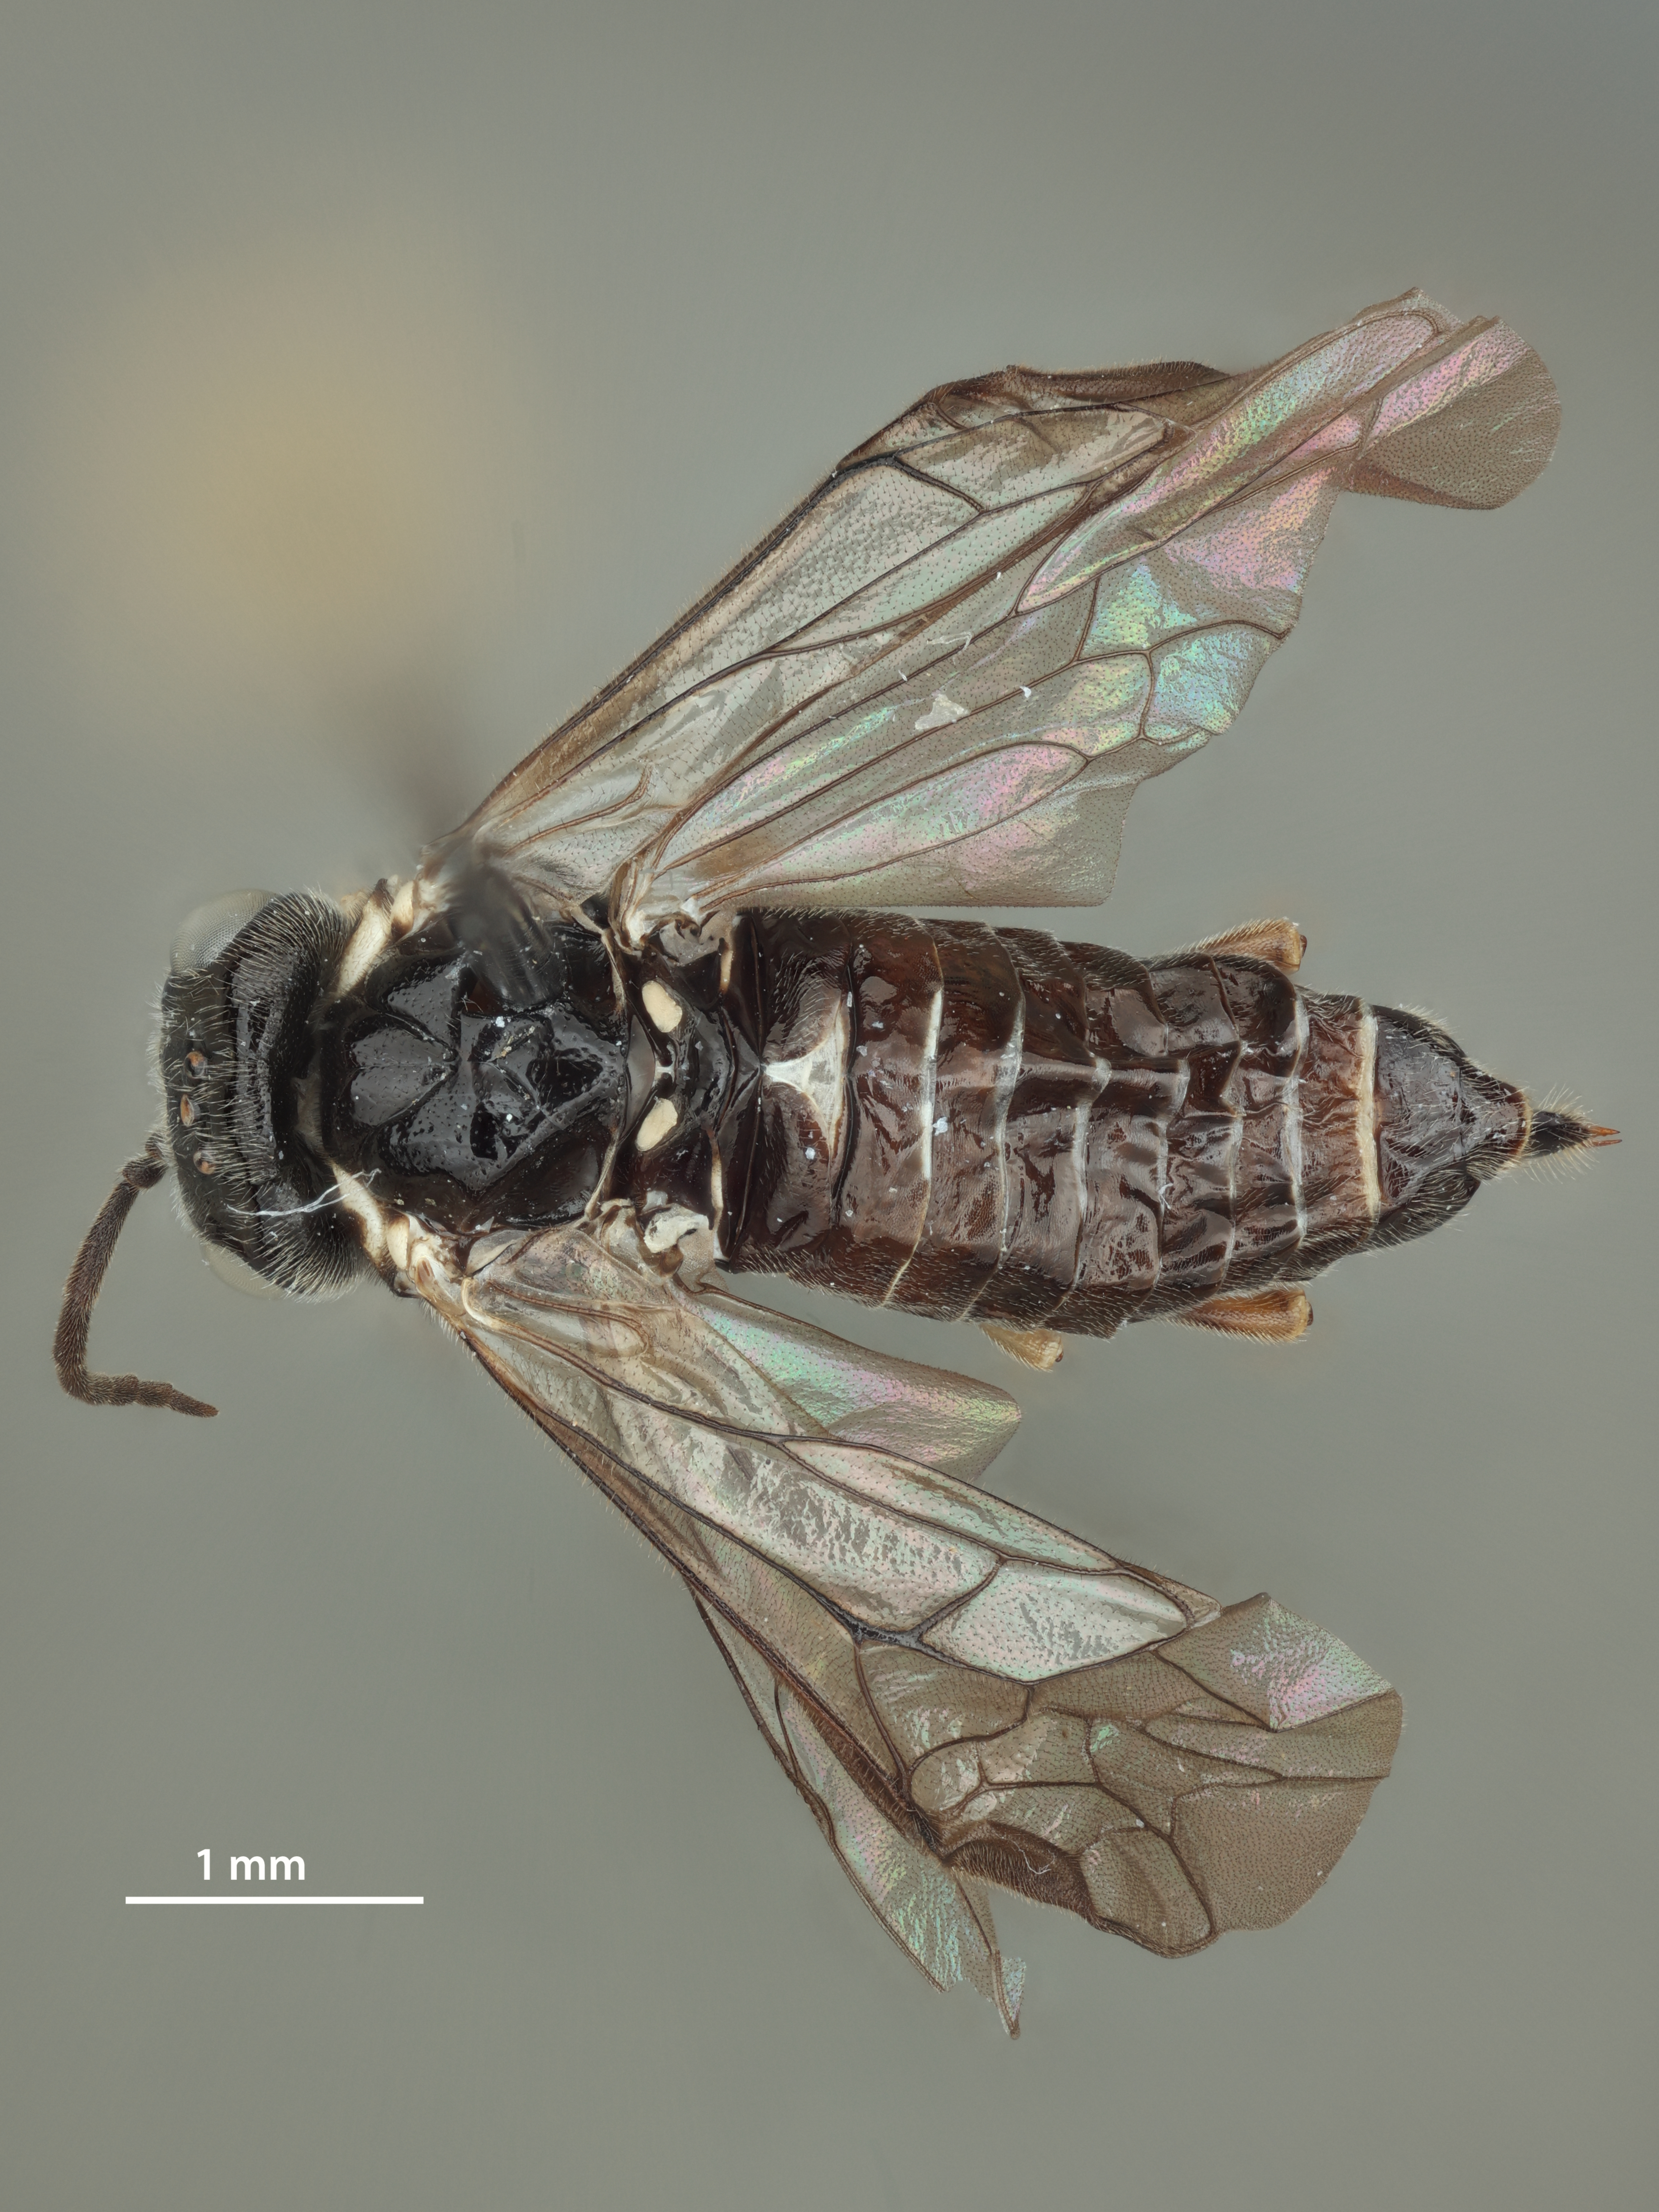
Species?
Periclista schiffi
